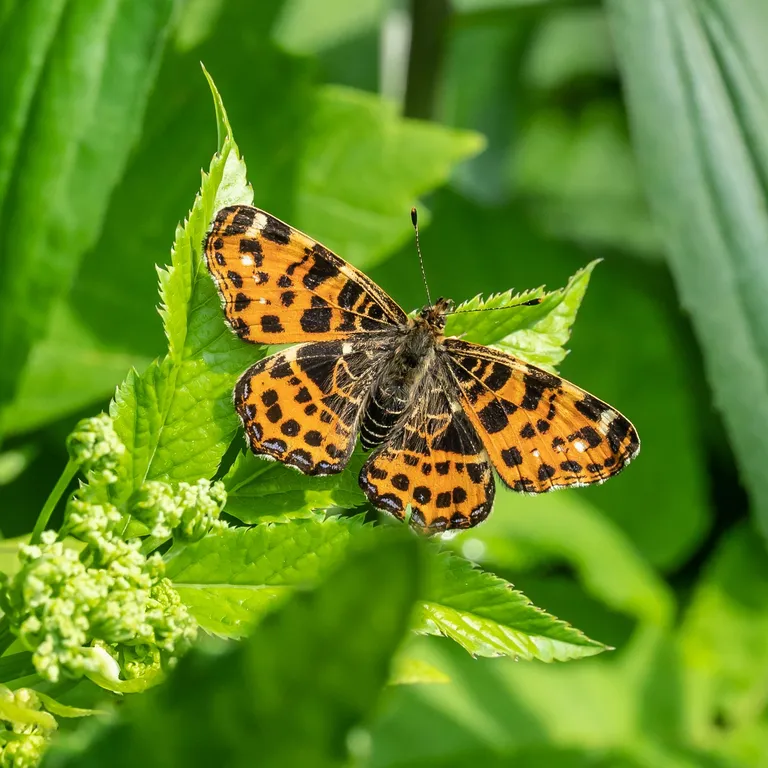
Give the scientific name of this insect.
Araschnia levana
